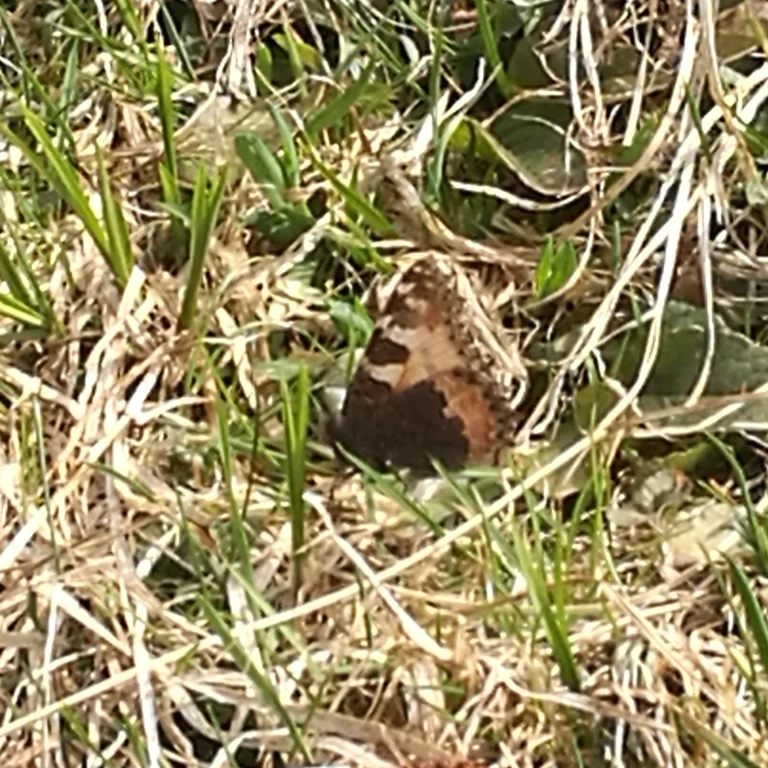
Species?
Aglais urticae
